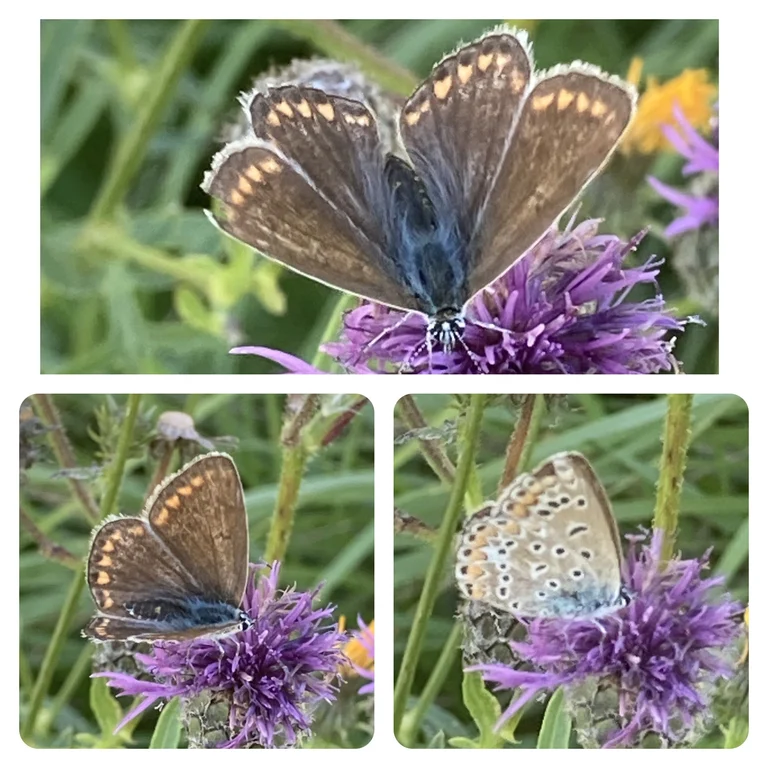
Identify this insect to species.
Polyommatus icarus
